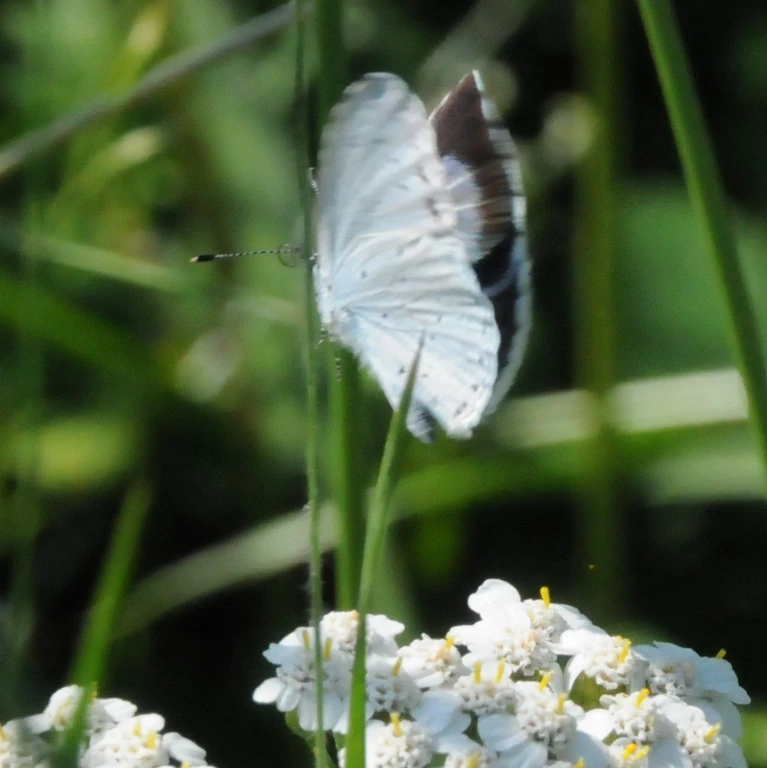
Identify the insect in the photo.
Celastrina argiolus
